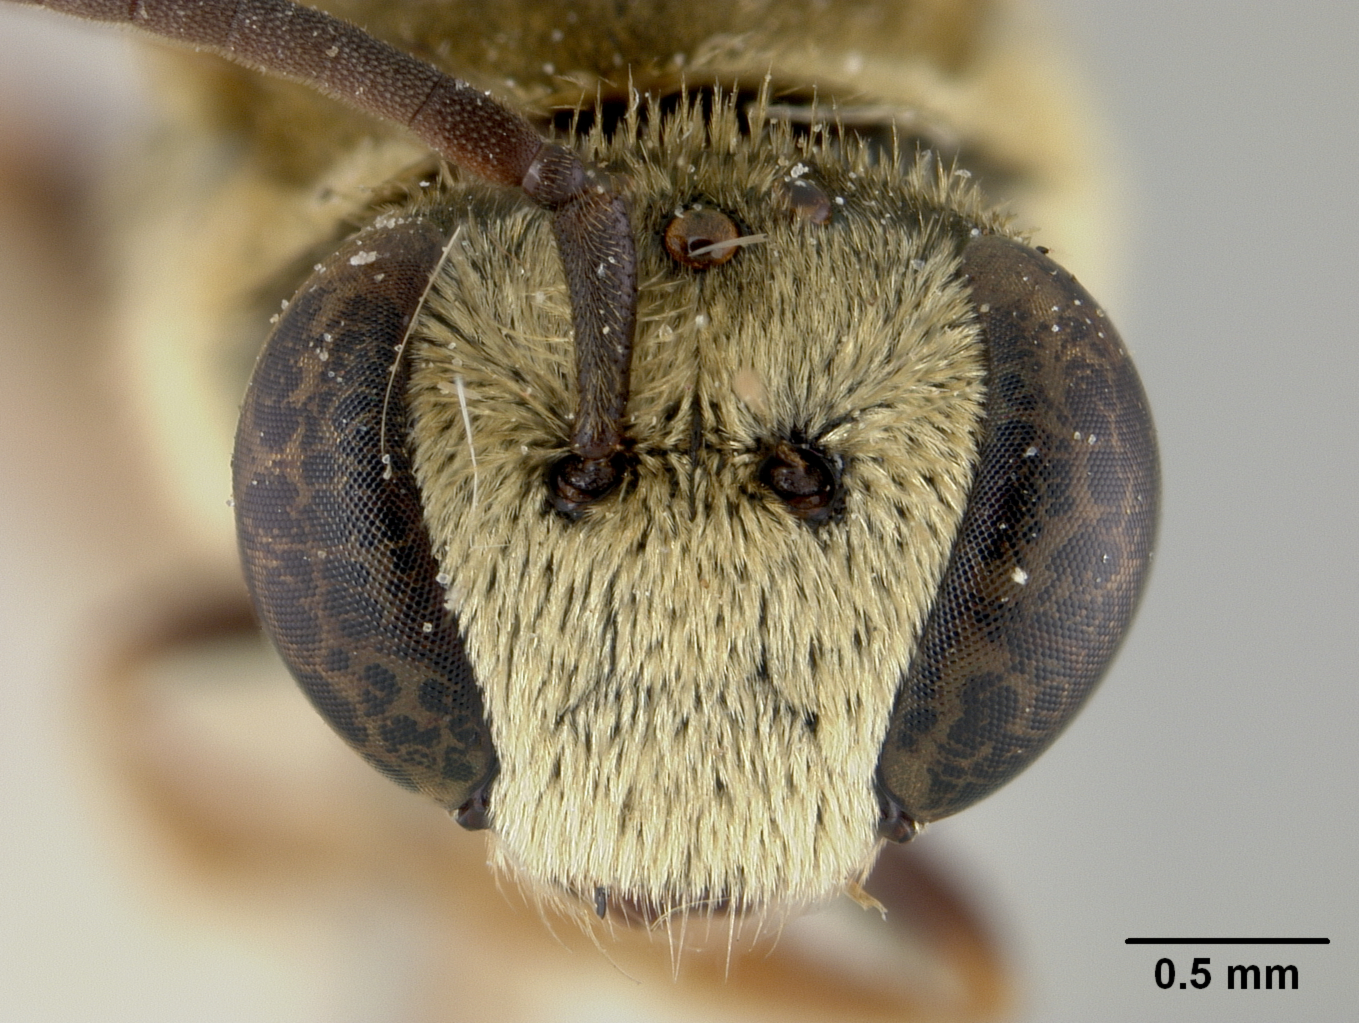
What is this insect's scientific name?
Nomia burmica
